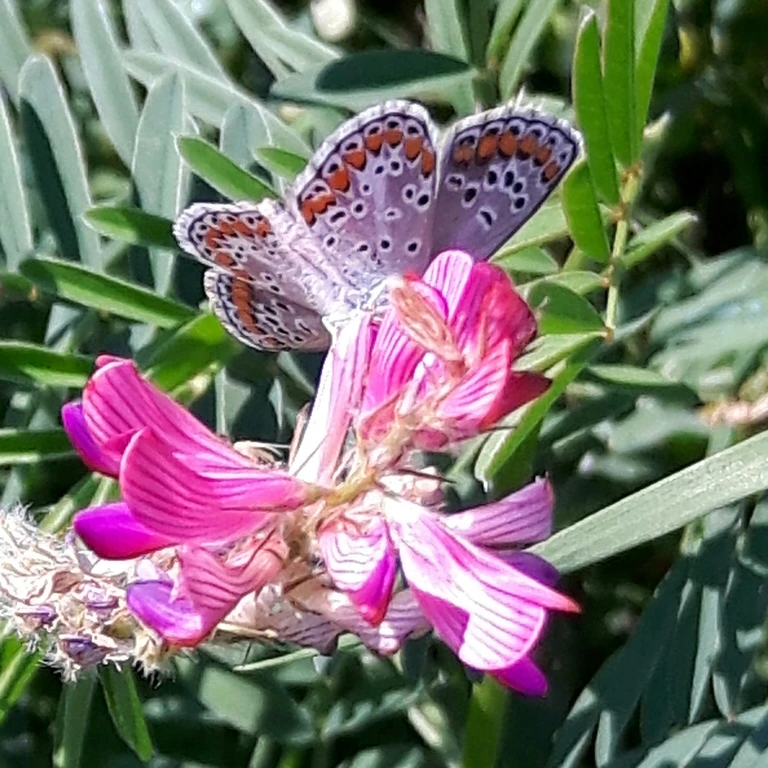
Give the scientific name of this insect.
Aricia agestis/artaxerxes
